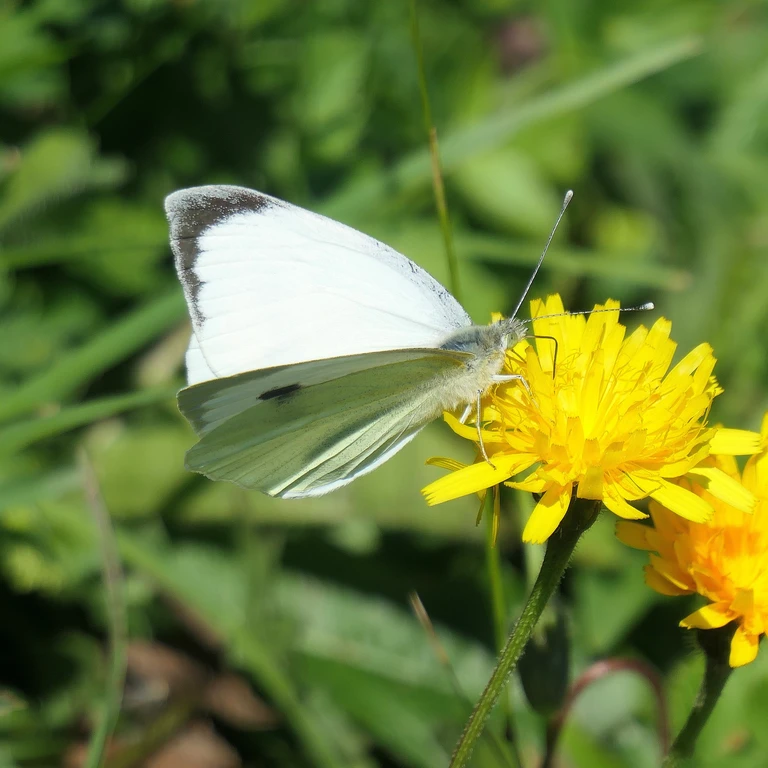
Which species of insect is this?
Pieris brassicae
